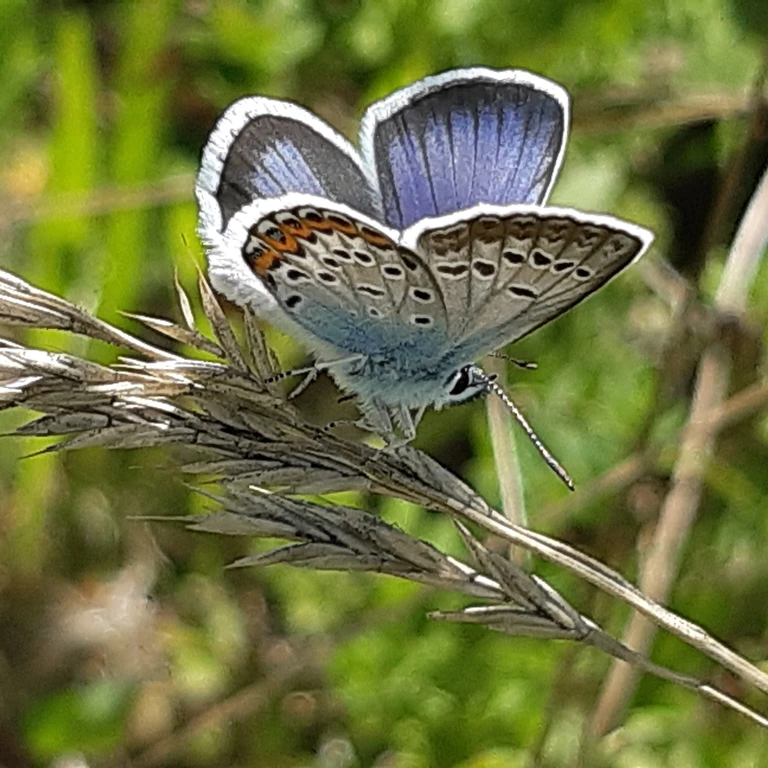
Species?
Plebejus argus
